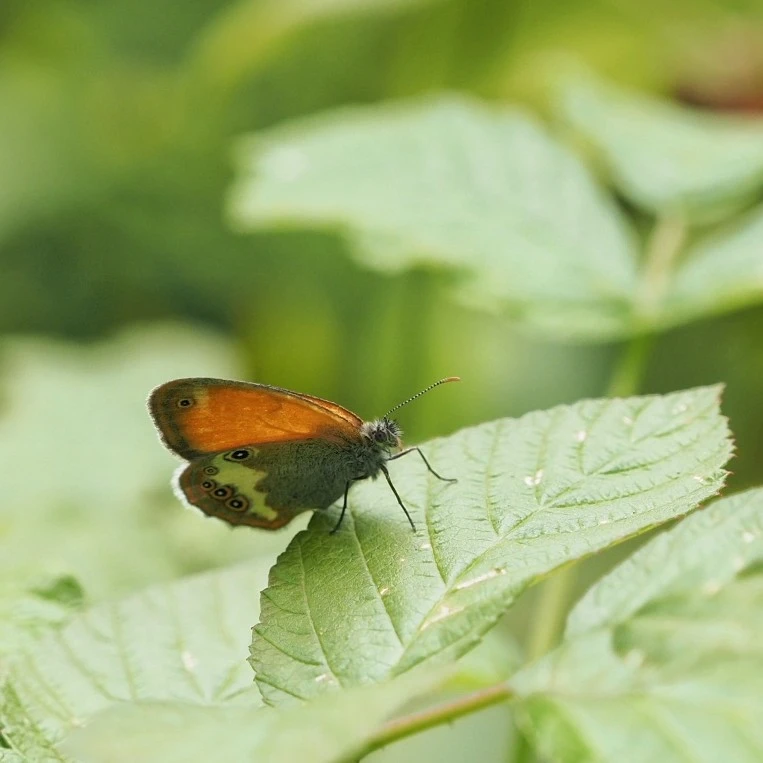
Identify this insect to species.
Coenonympha arcania
